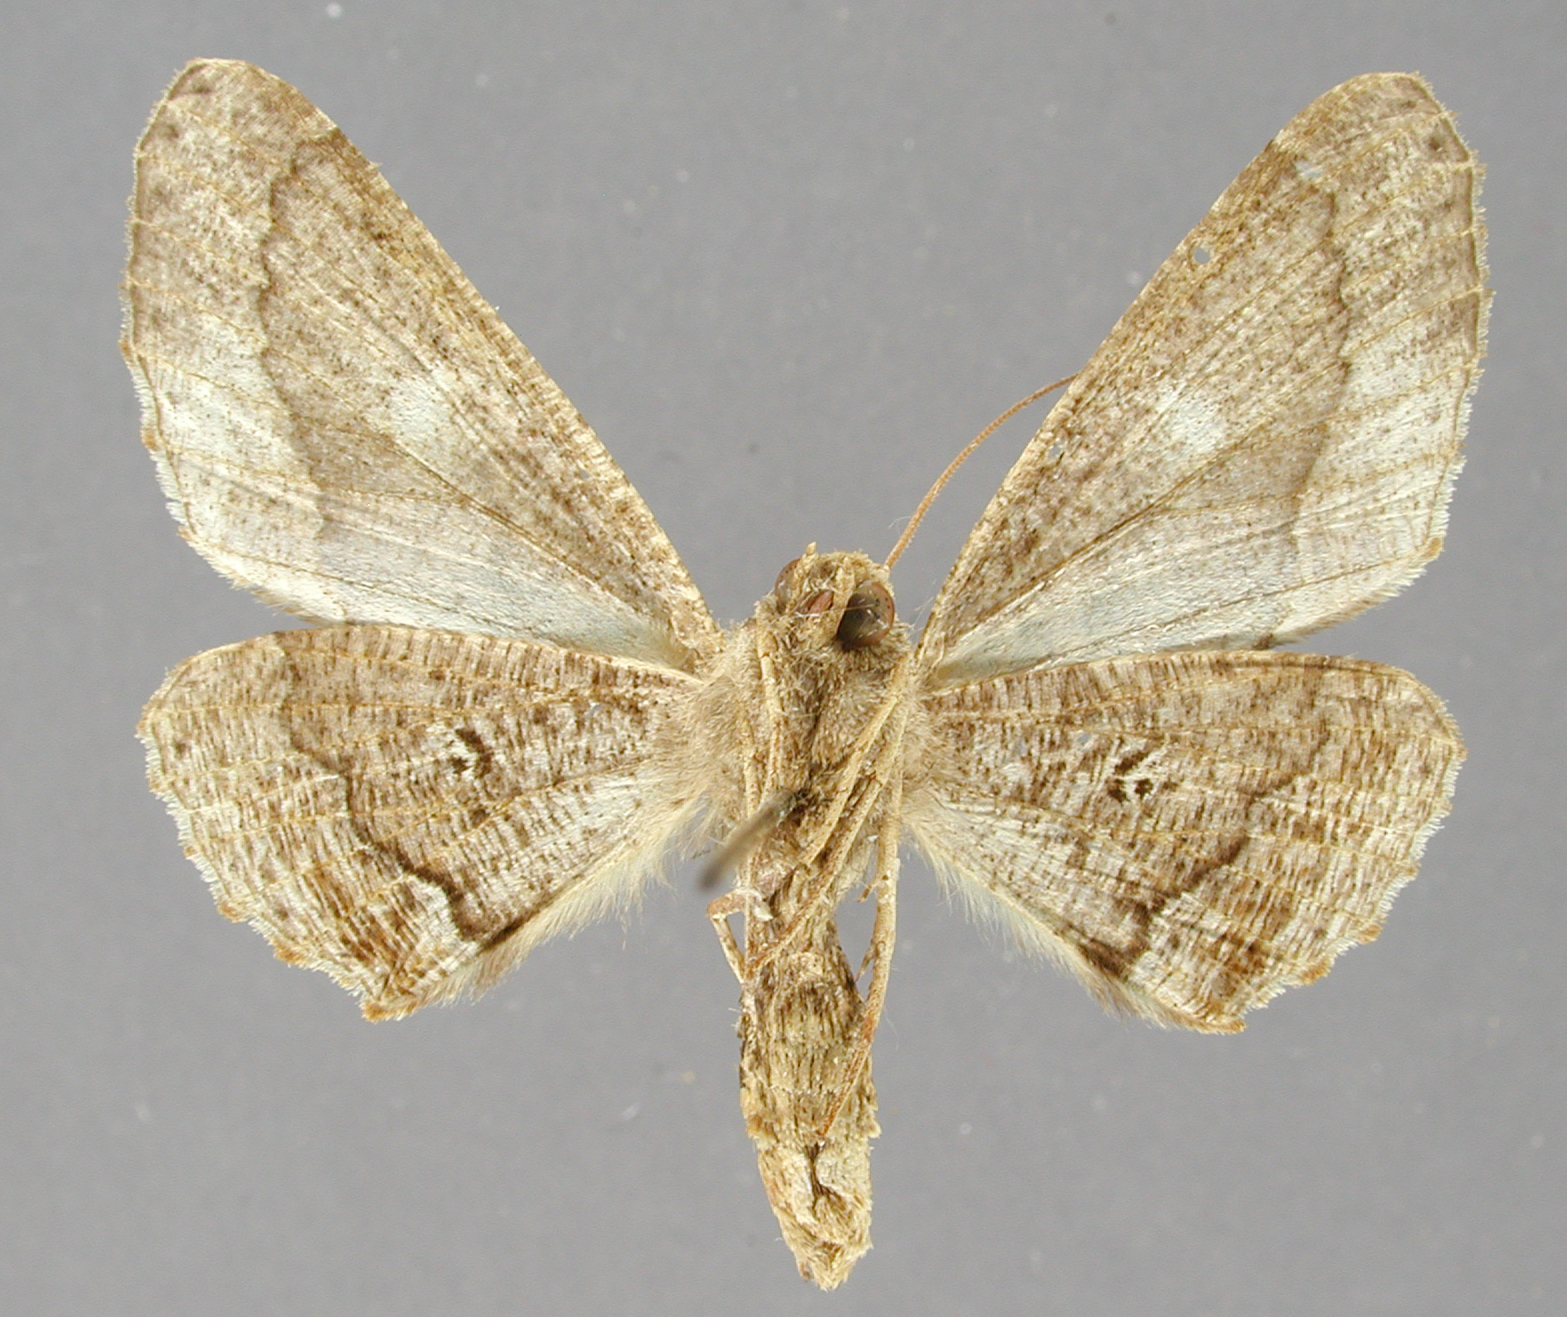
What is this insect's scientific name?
Pero nasala
